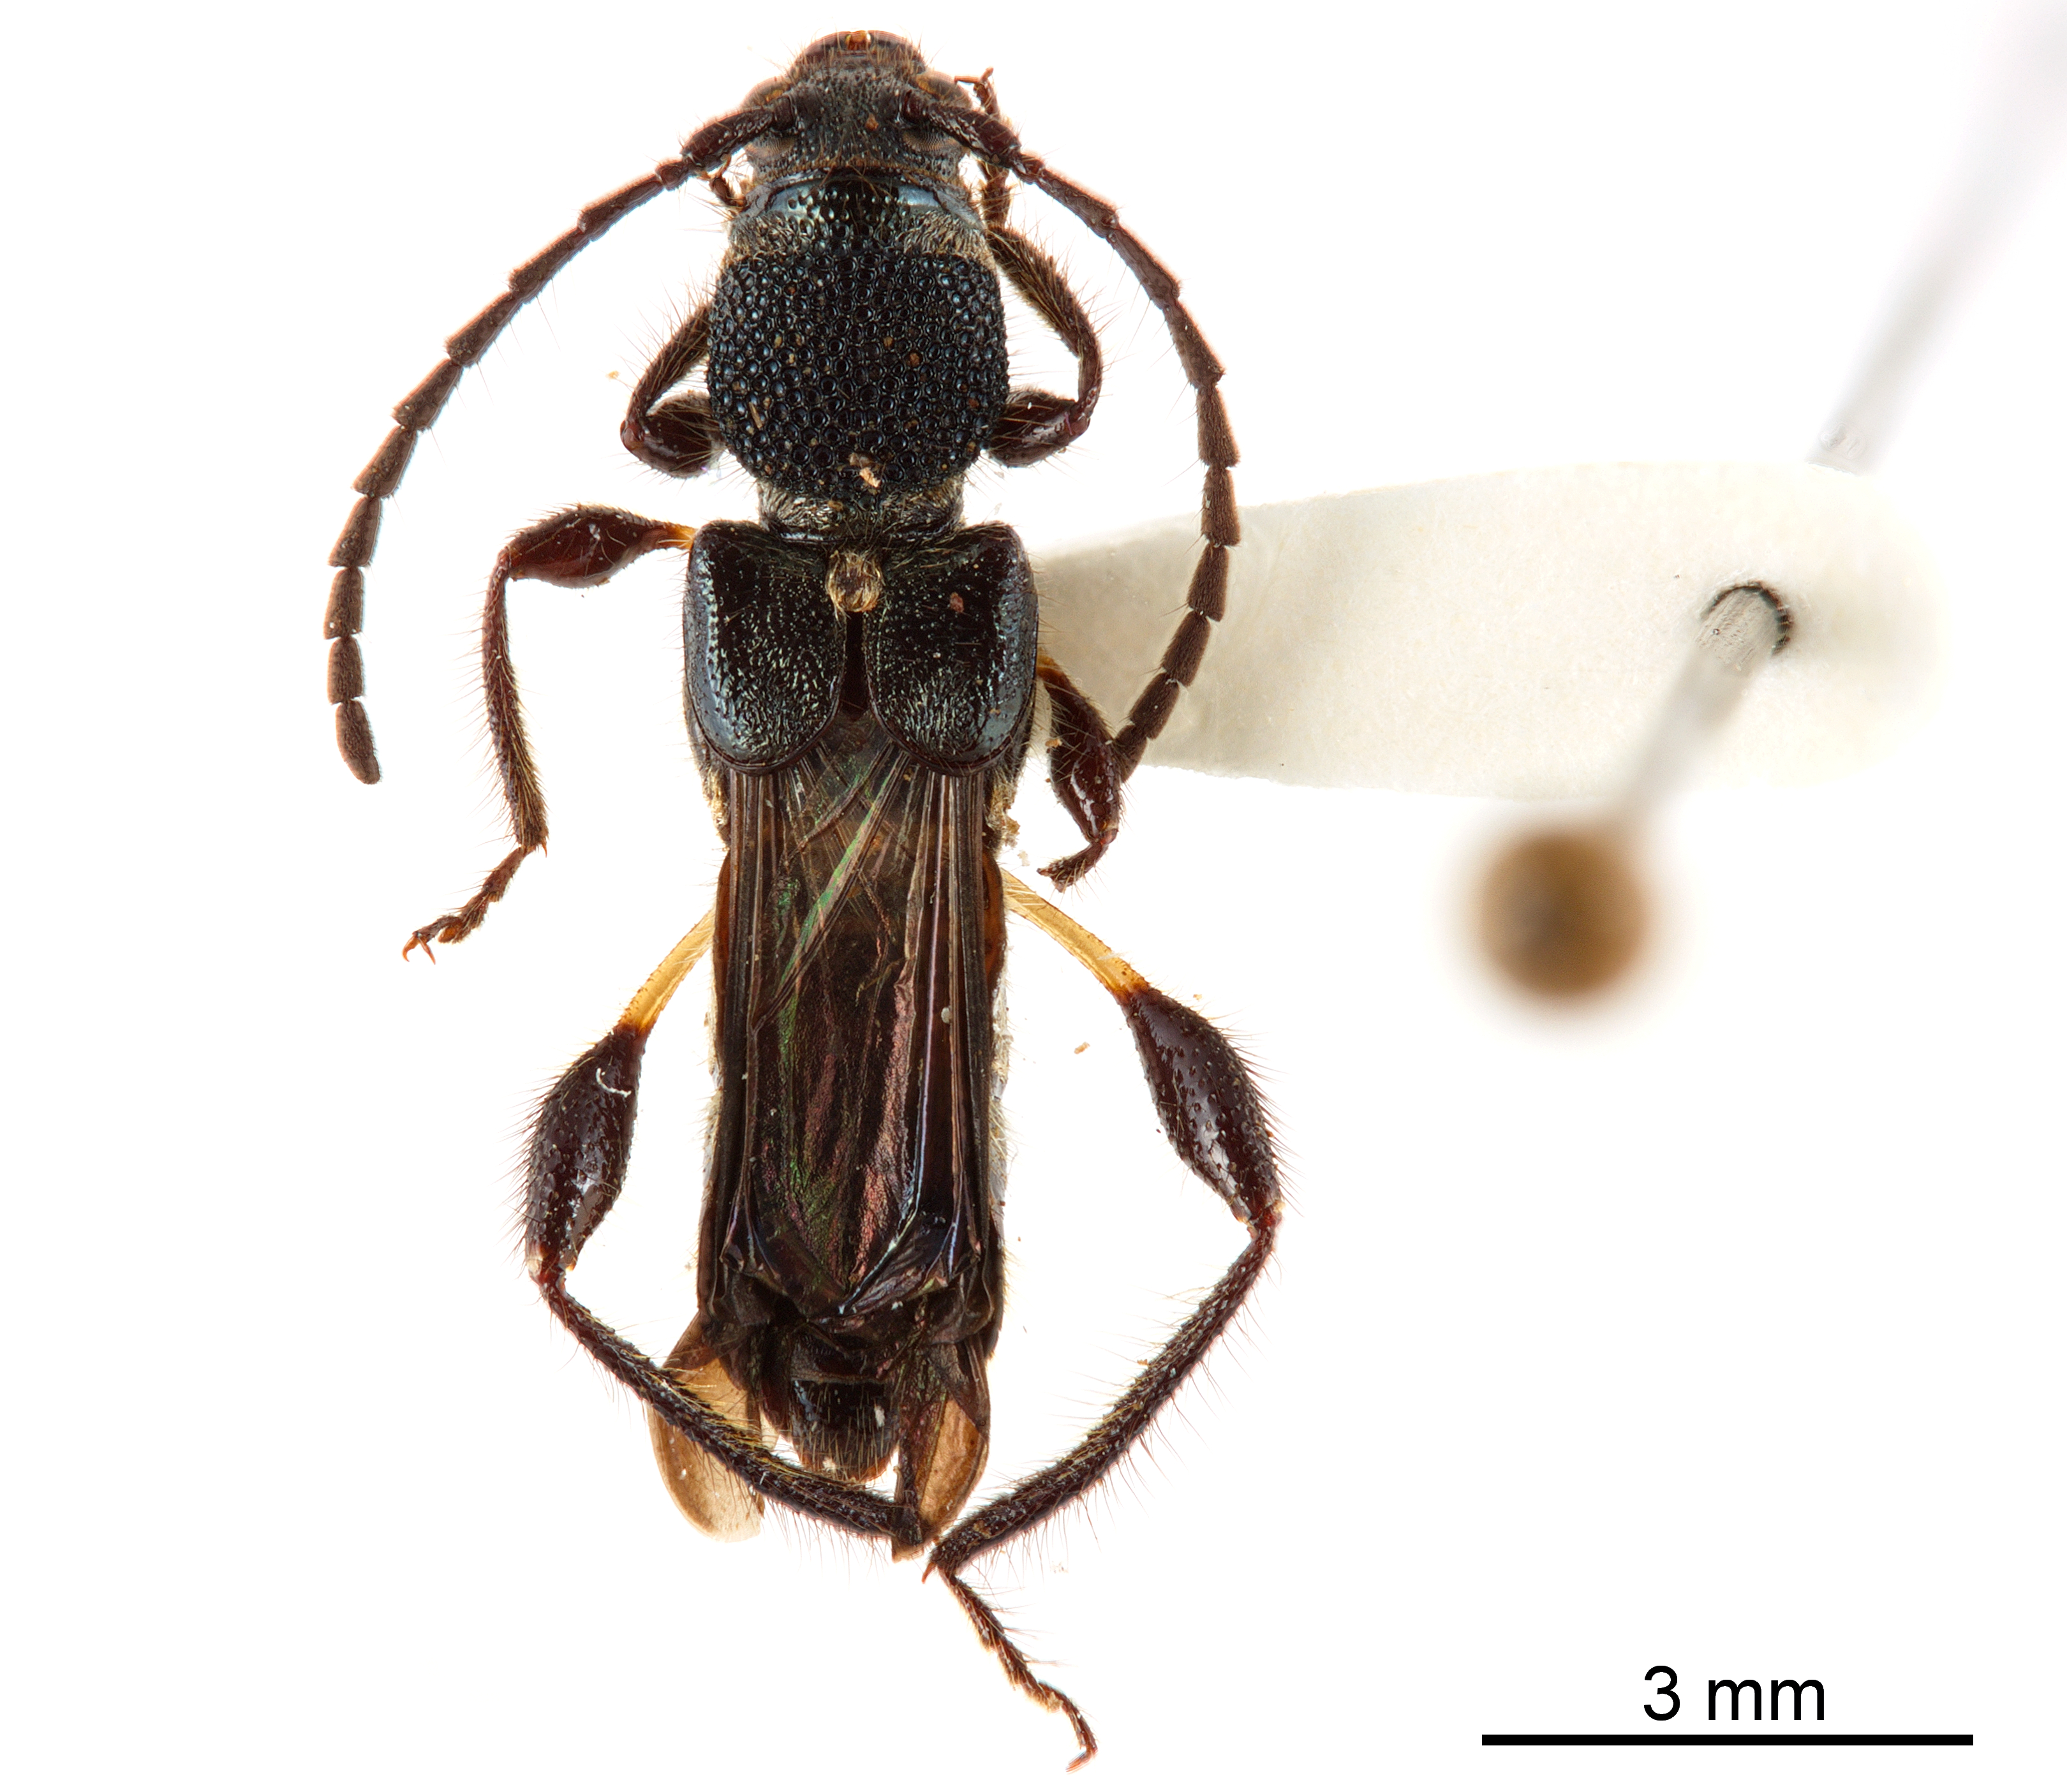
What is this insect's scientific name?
Epania shikokensis
